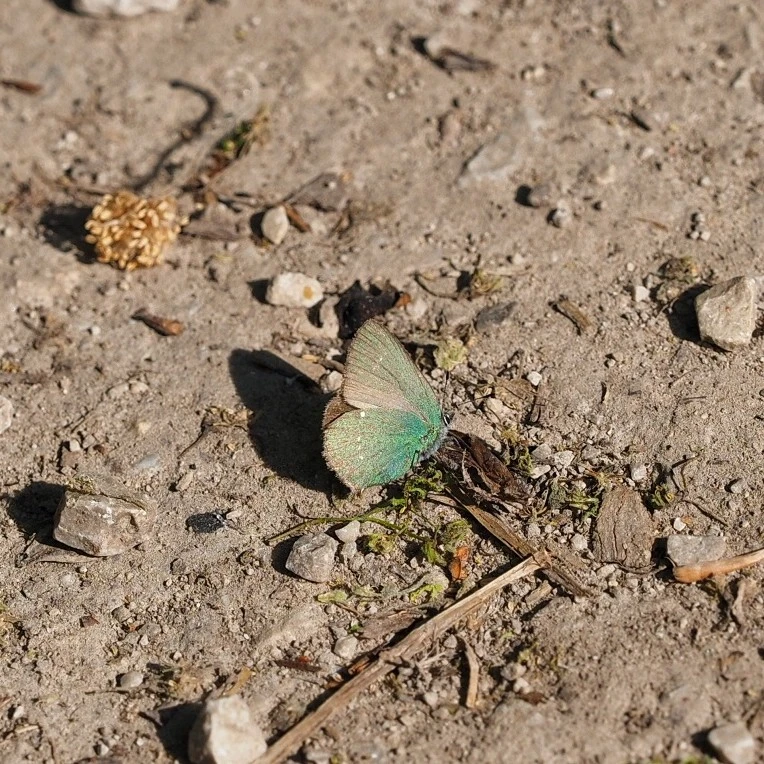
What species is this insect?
Callophrys rubi
